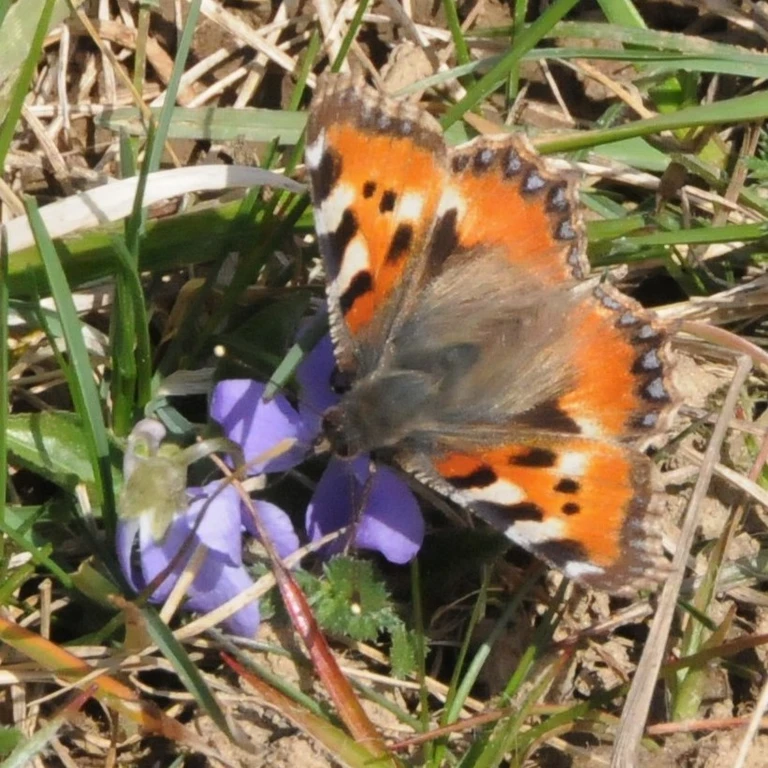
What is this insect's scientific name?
Aglais urticae
